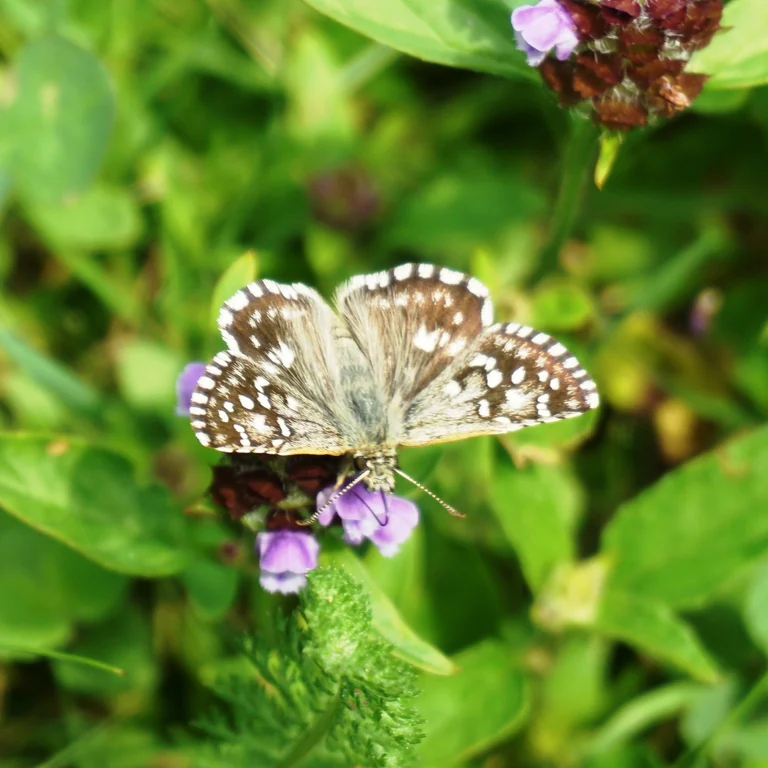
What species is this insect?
Pyrgus malvae
